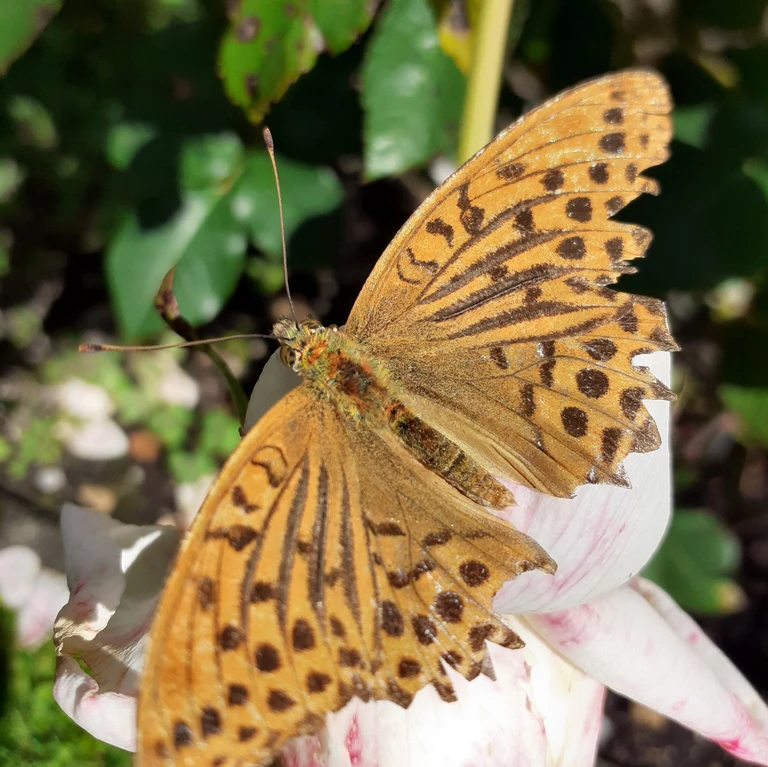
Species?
Argynnis paphia
